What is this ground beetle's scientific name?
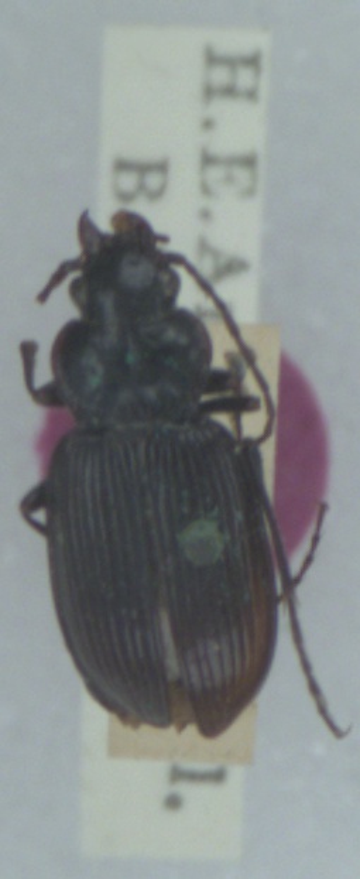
Nebria brevicollis
